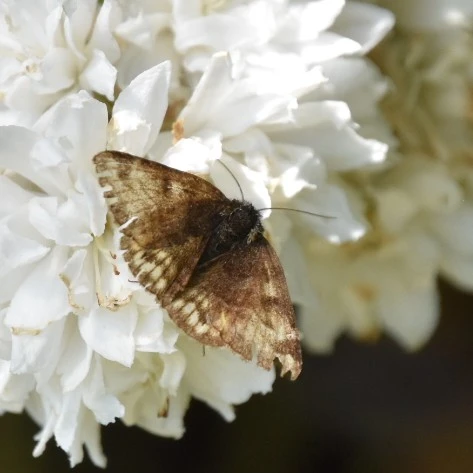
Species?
Euclidia glyphica
